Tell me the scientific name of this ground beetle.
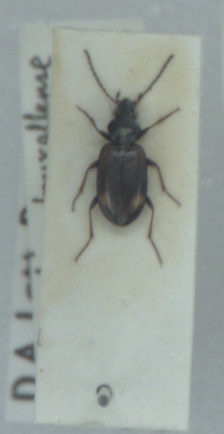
Bembidion bruxellense
